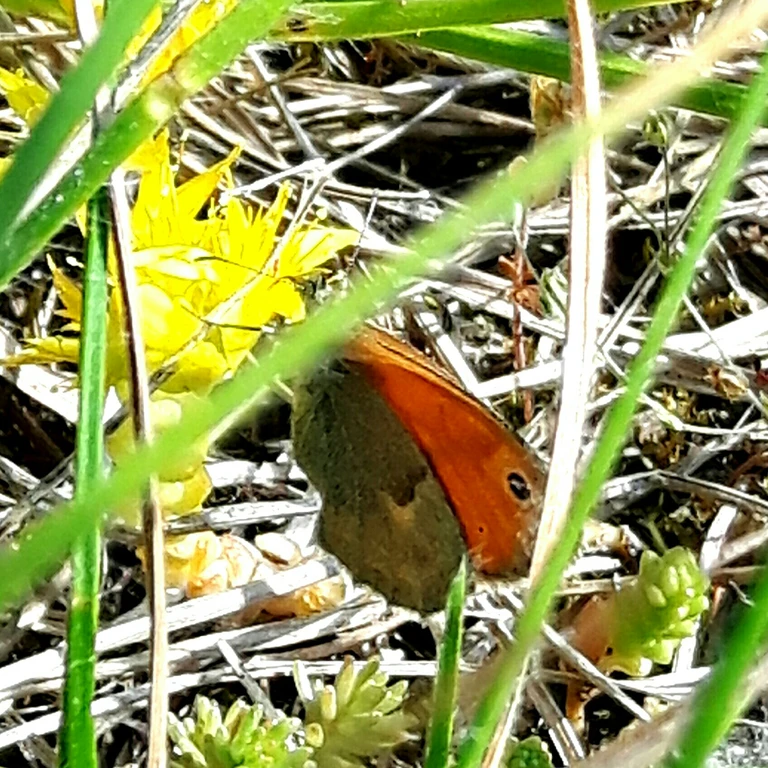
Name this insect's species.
Coenonympha pamphilus
